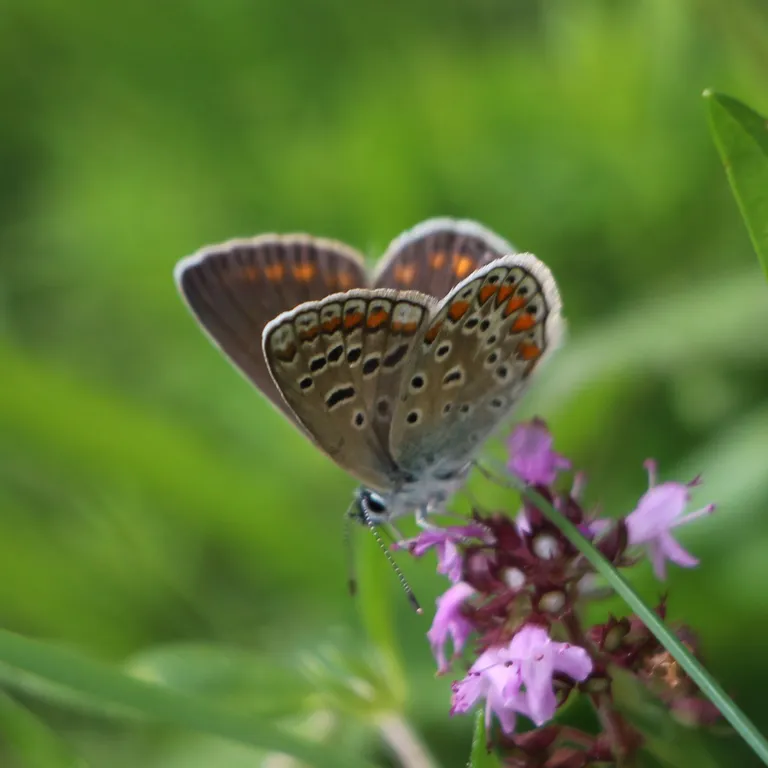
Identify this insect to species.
Polyommatus icarus
